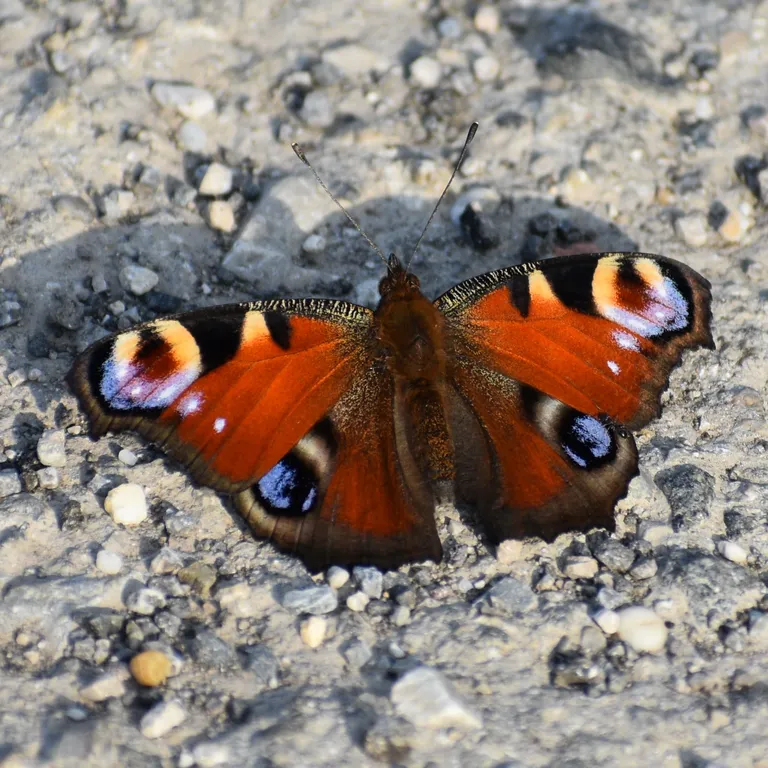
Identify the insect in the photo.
Aglais io
